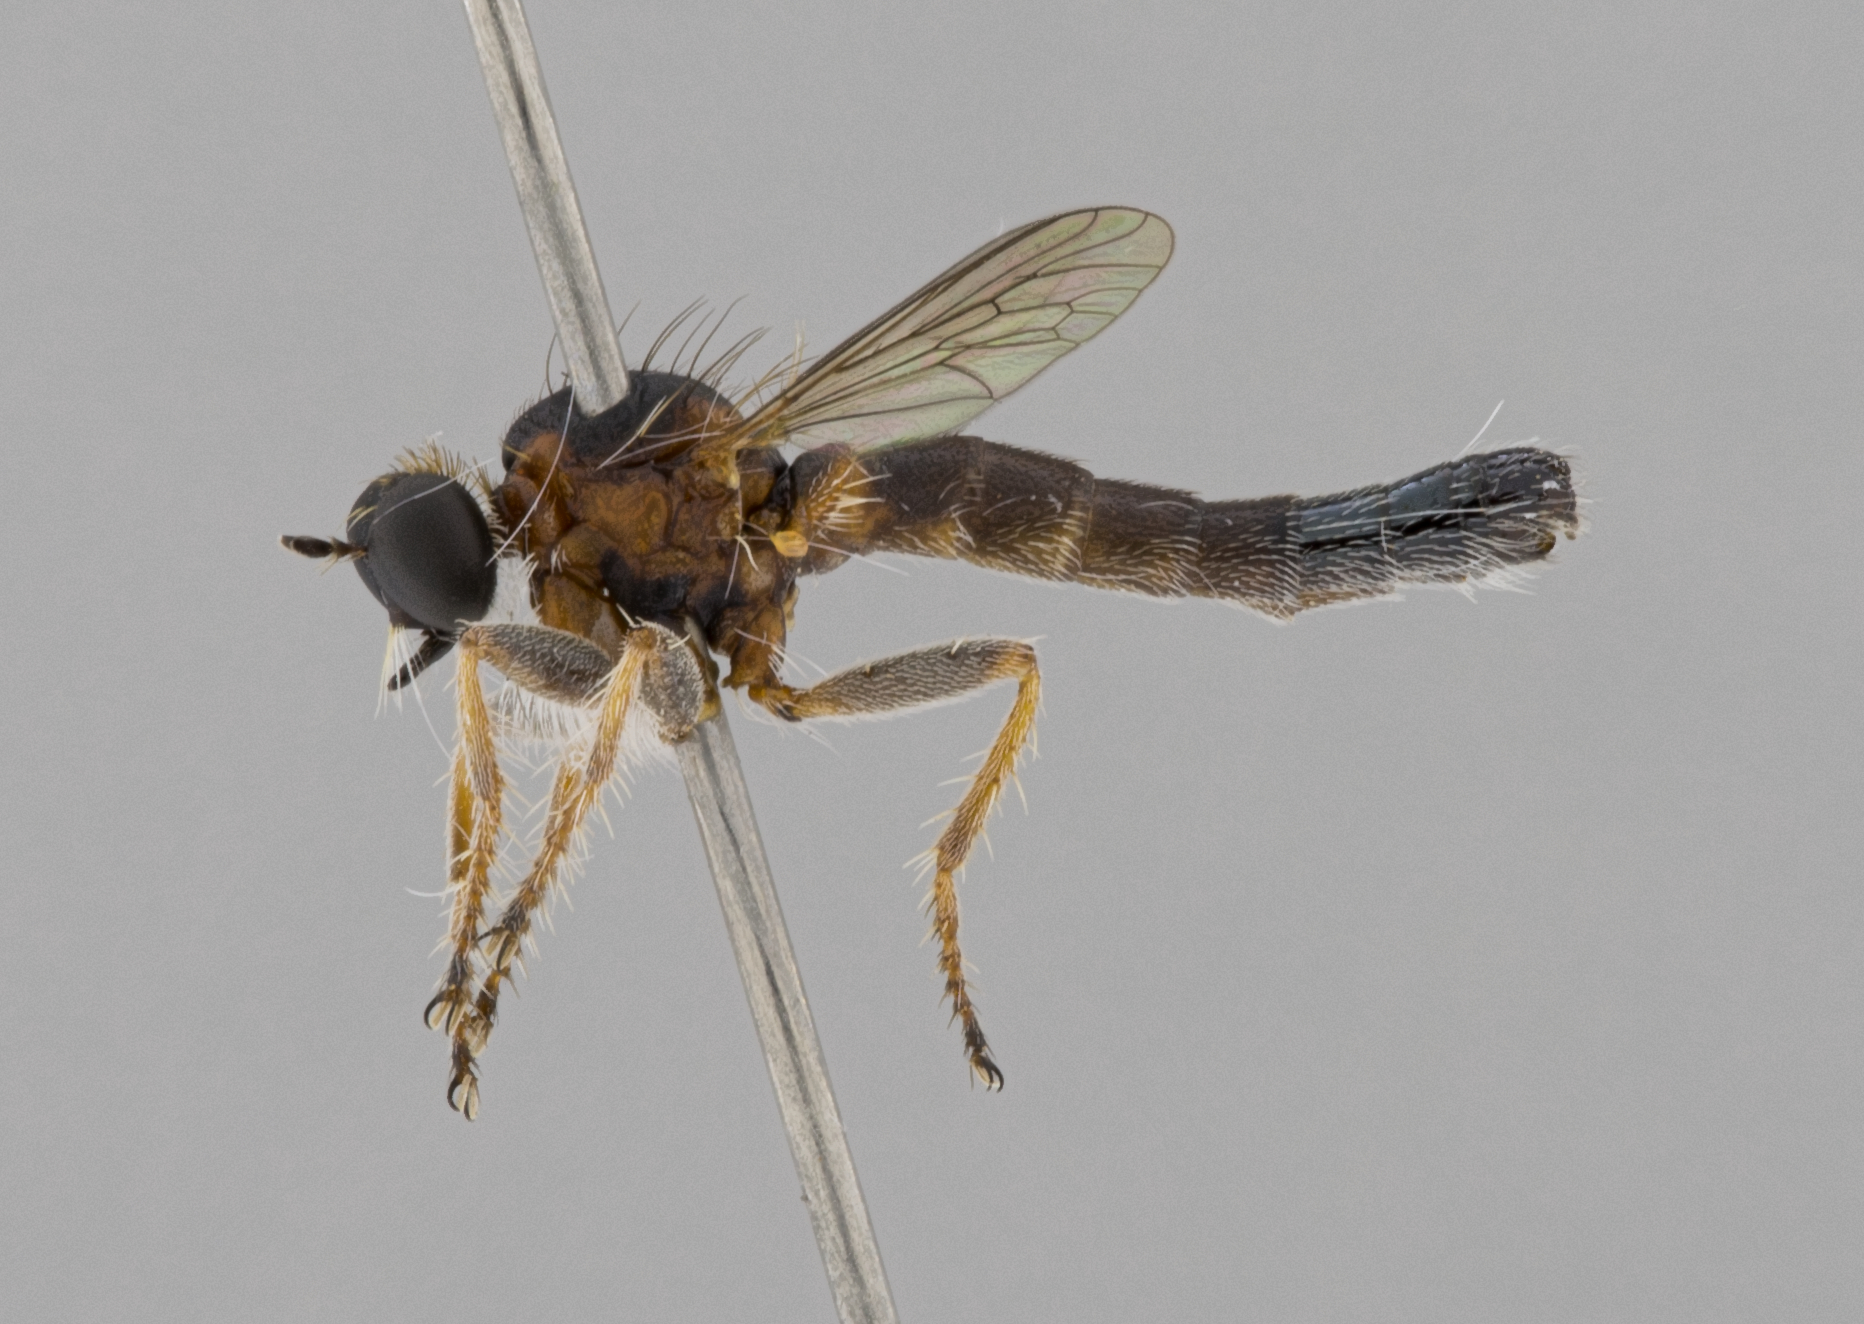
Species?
Trichoura tankwa
